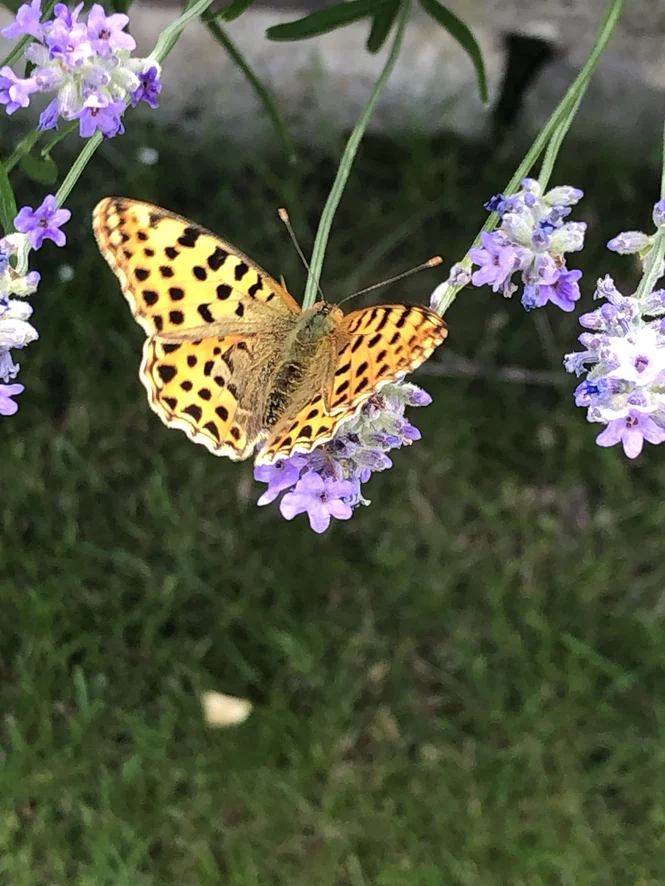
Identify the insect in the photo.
Issoria lathonia
